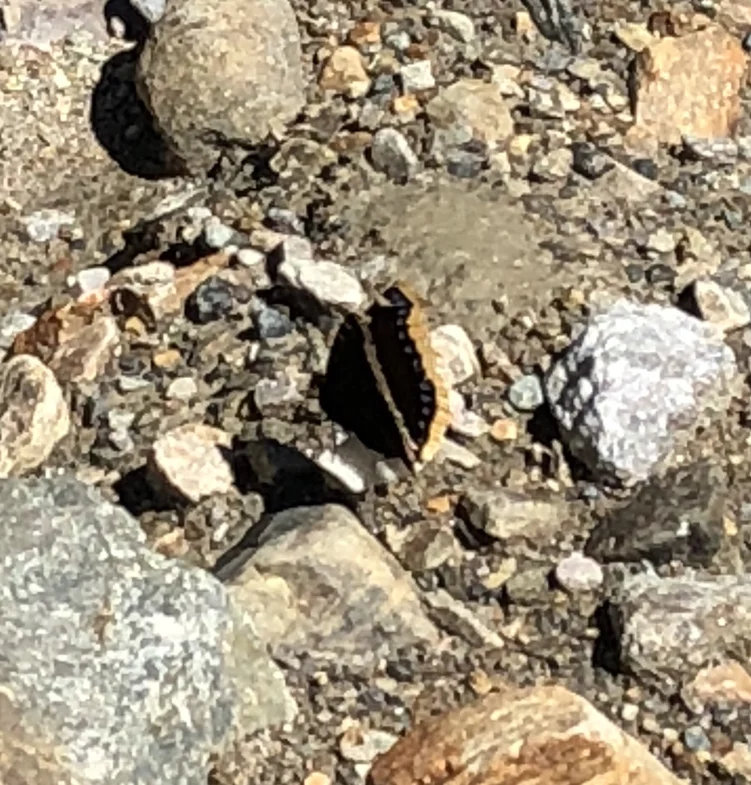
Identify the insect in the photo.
Nymphalis antiopa
